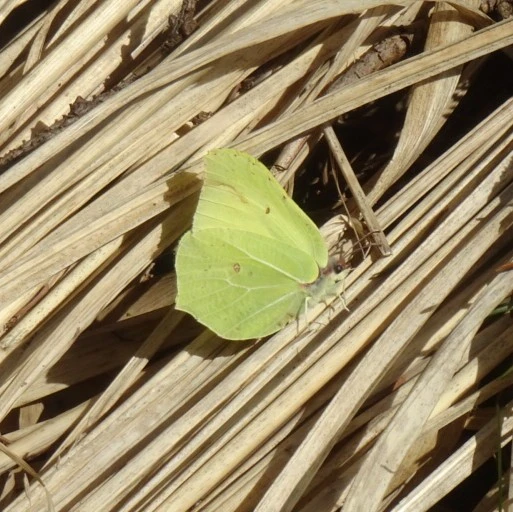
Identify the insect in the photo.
Gonepteryx rhamni
